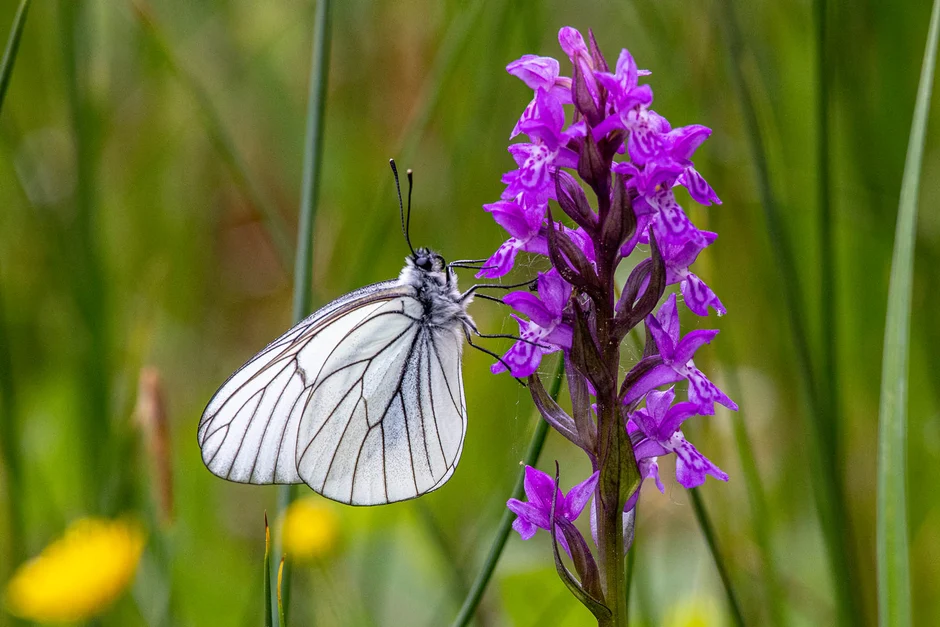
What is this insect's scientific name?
Aporia crataegi
